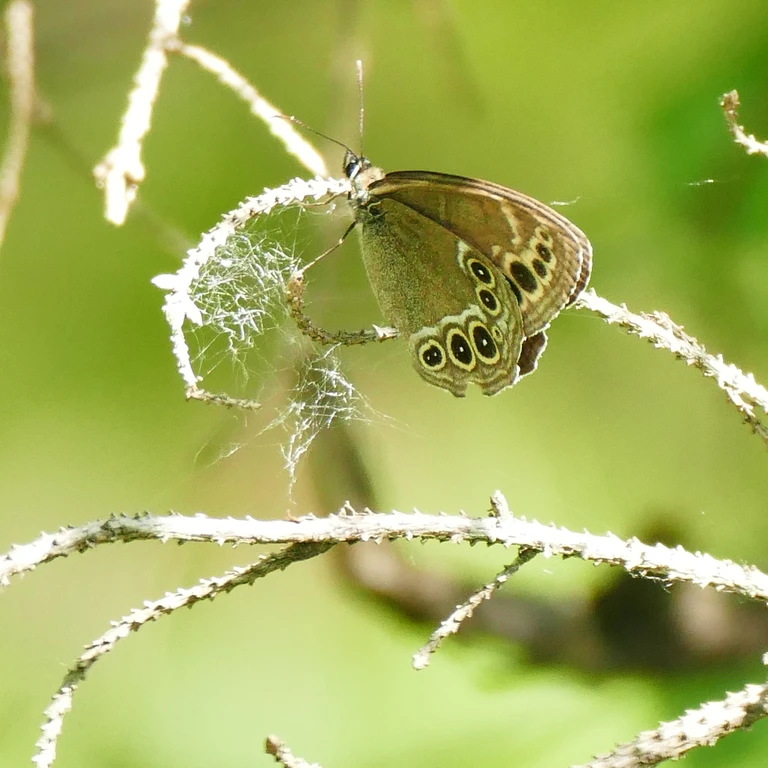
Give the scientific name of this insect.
Lopinga achine (also Pararge achine)
